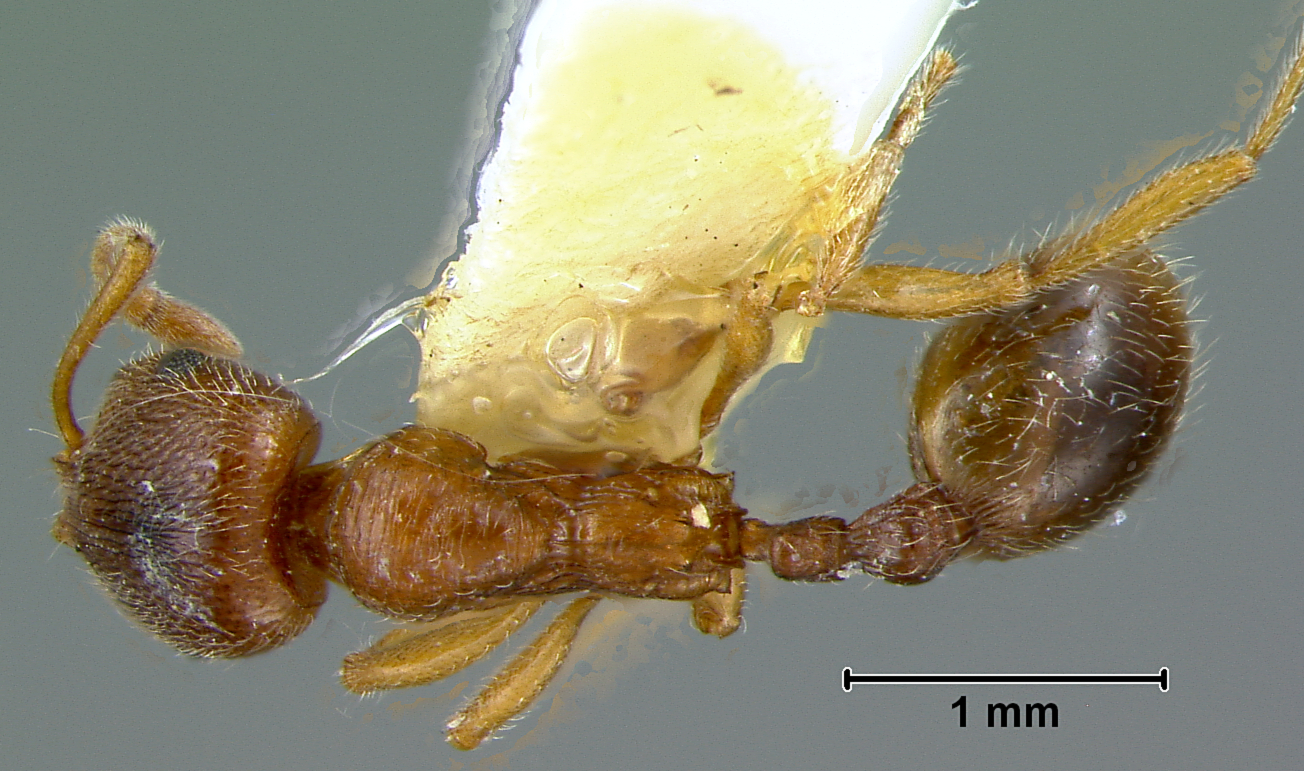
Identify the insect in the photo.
Stenamma carolinense
